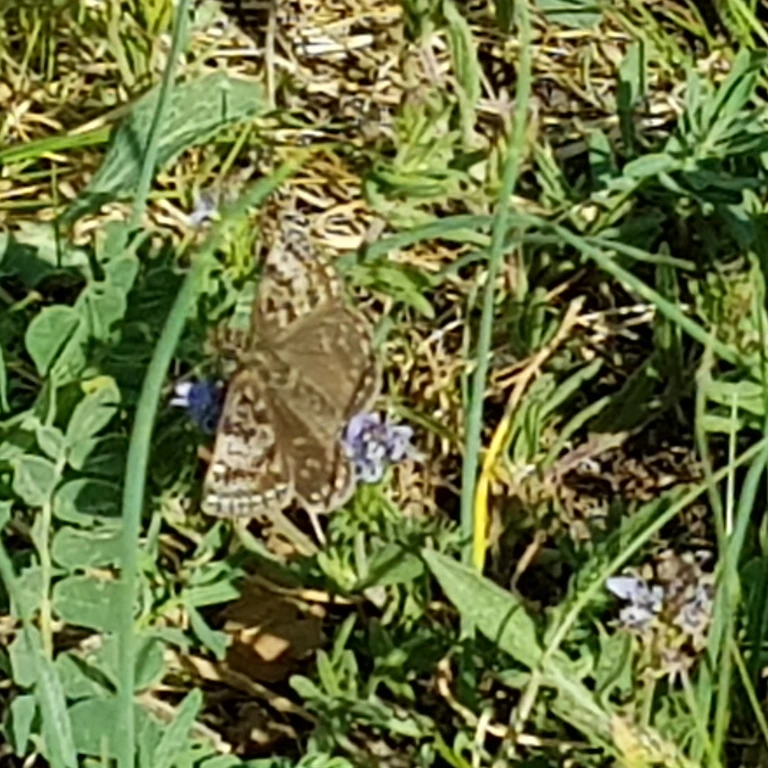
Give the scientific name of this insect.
Erynnis tages
